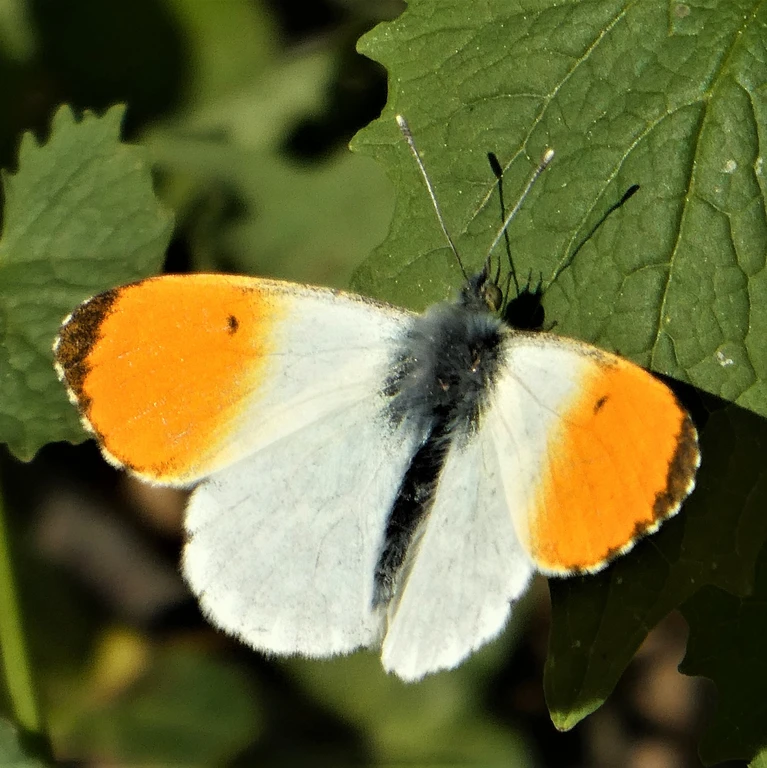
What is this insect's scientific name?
Anthocharis cardamines
